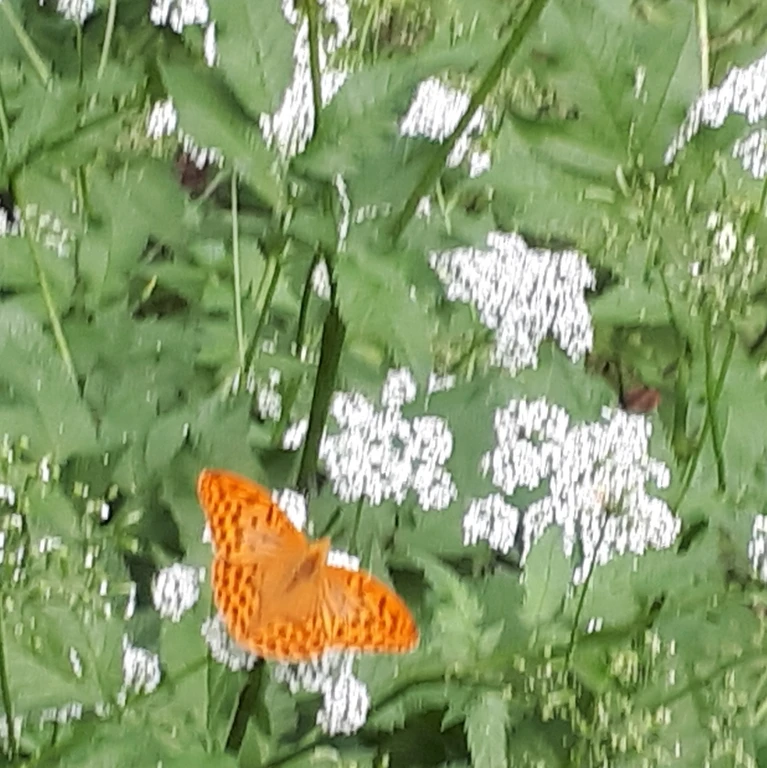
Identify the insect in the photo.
Argynnis paphia
